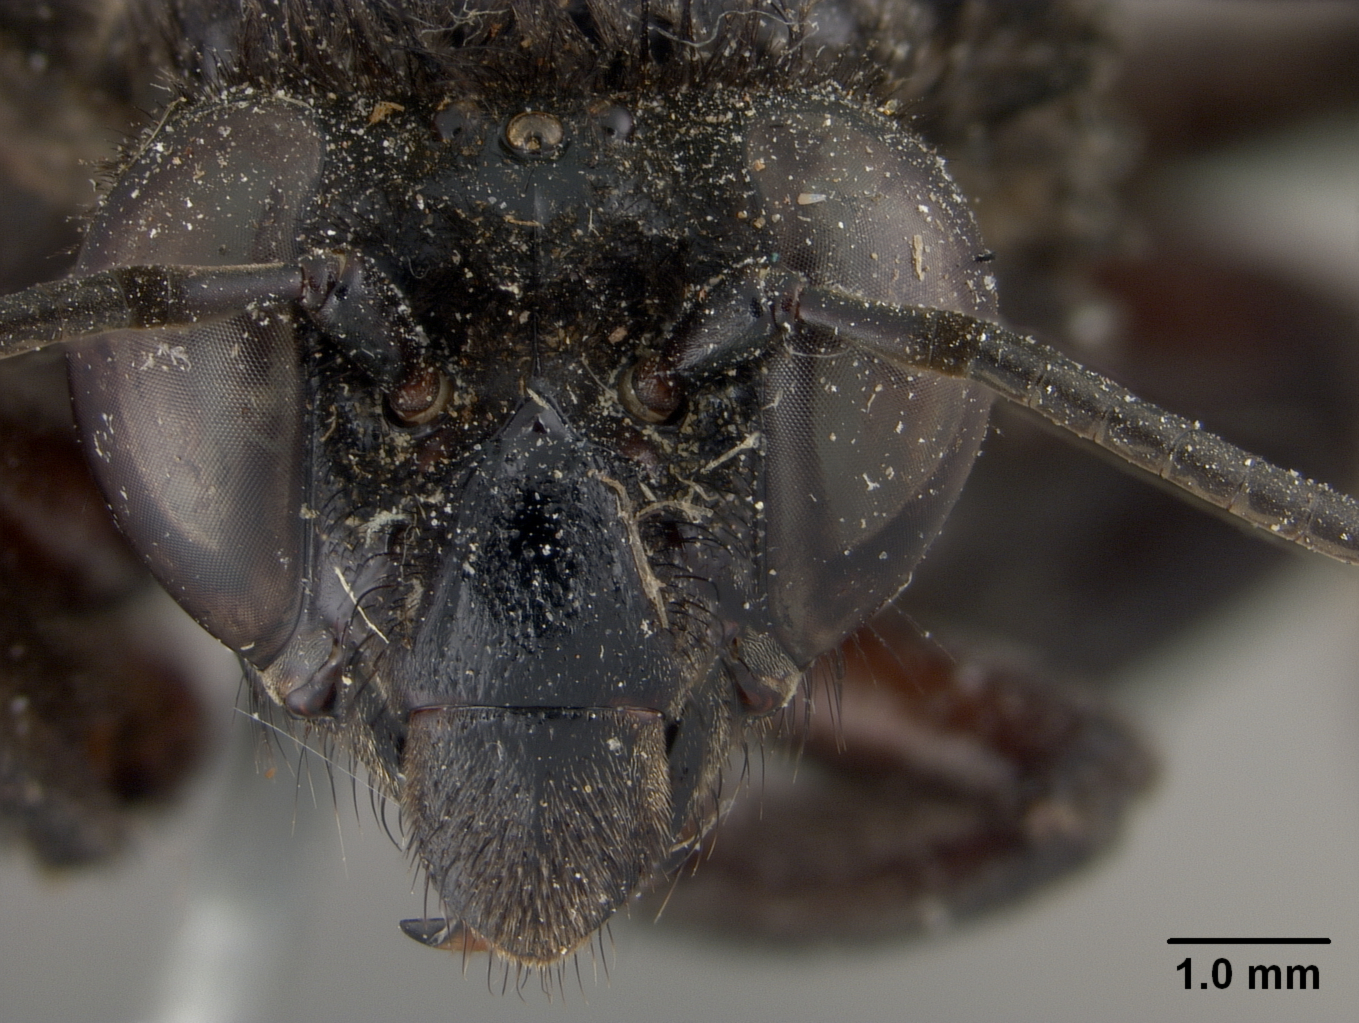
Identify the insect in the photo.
Epicharis salazari
